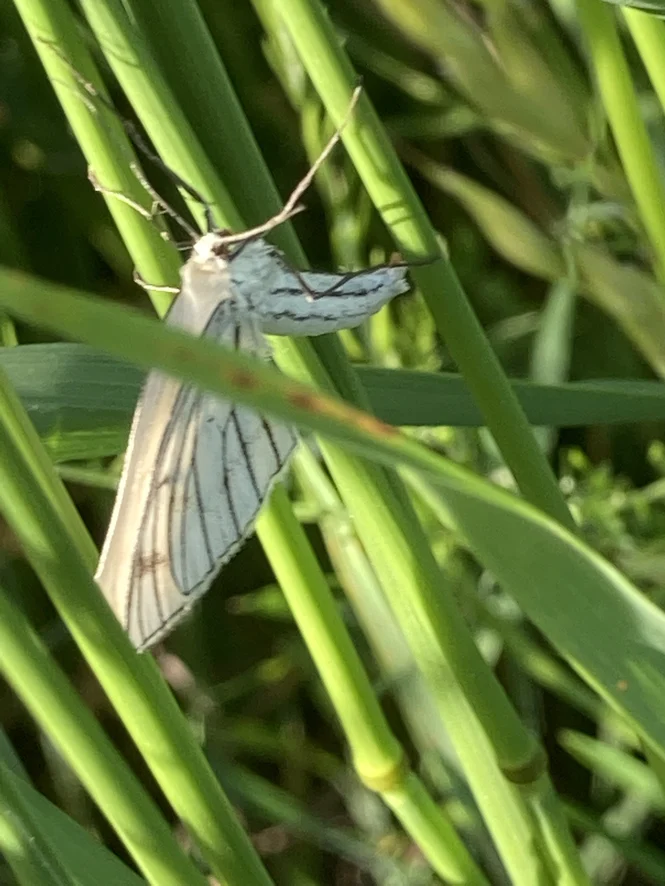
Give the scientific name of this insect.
Siona lineata
